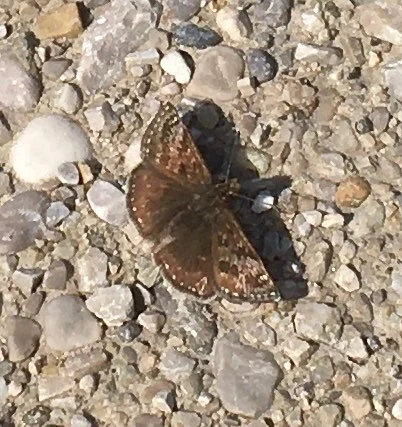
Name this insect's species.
Erynnis tages
